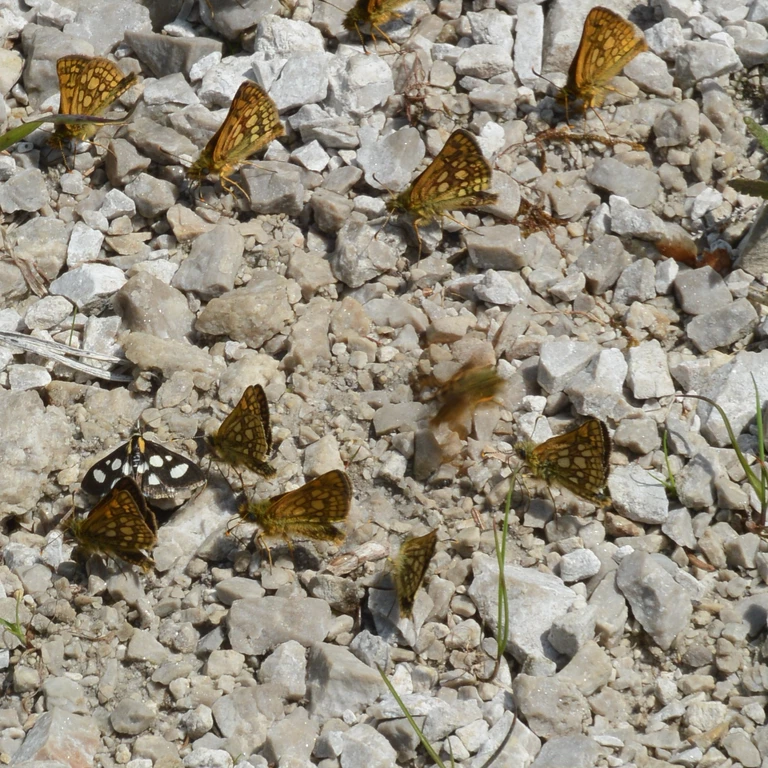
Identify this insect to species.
Carterocephalus palaemon
